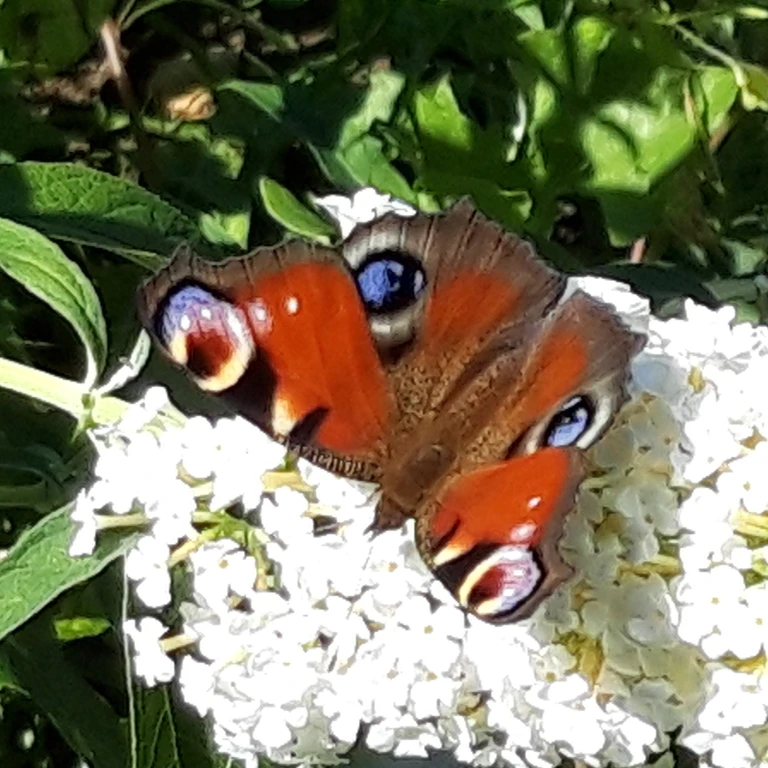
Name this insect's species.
Aglais io
